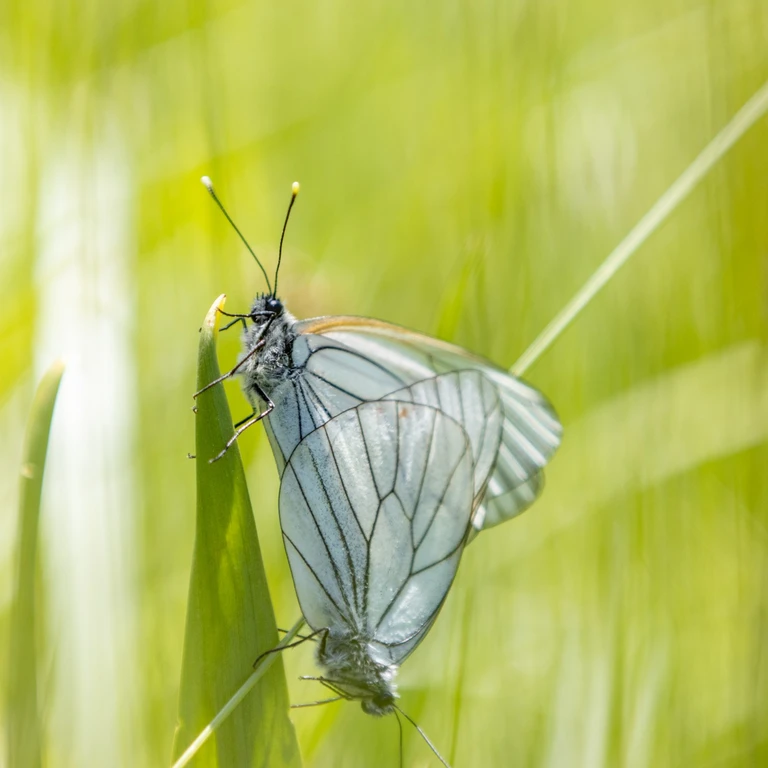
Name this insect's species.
Aporia crataegi
